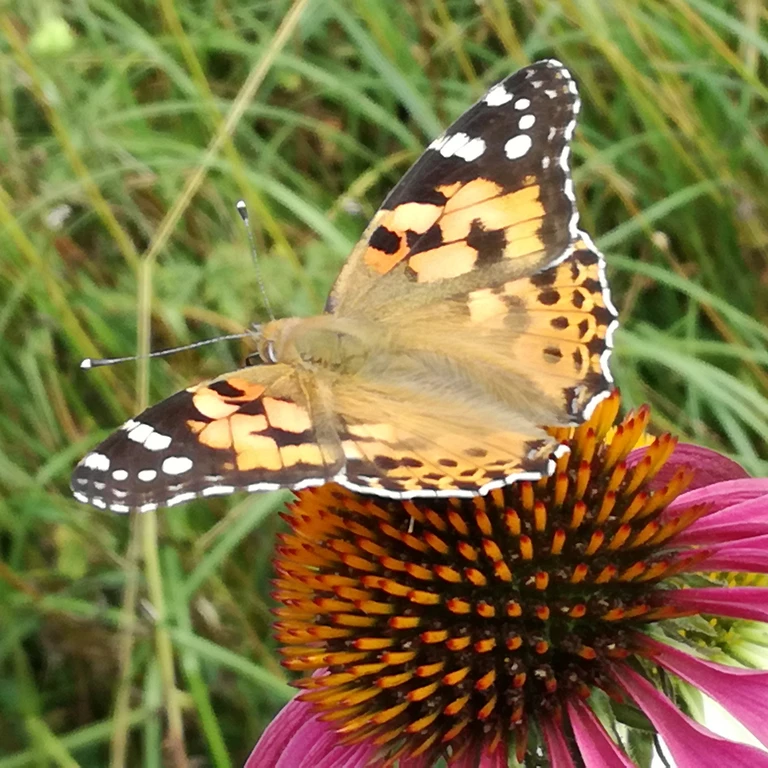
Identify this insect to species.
Vanessa cardui
